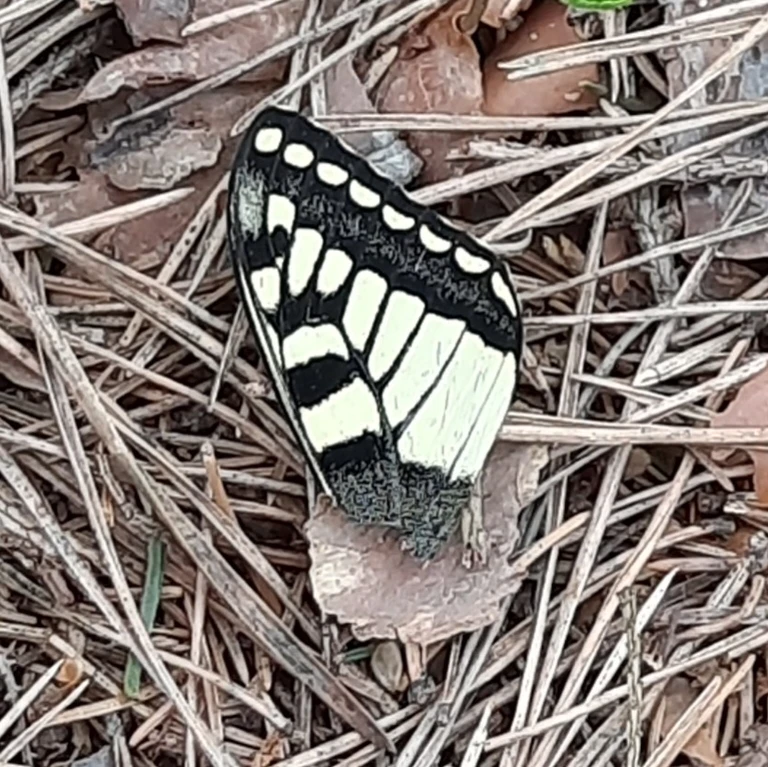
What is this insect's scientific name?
Papilio machaon
